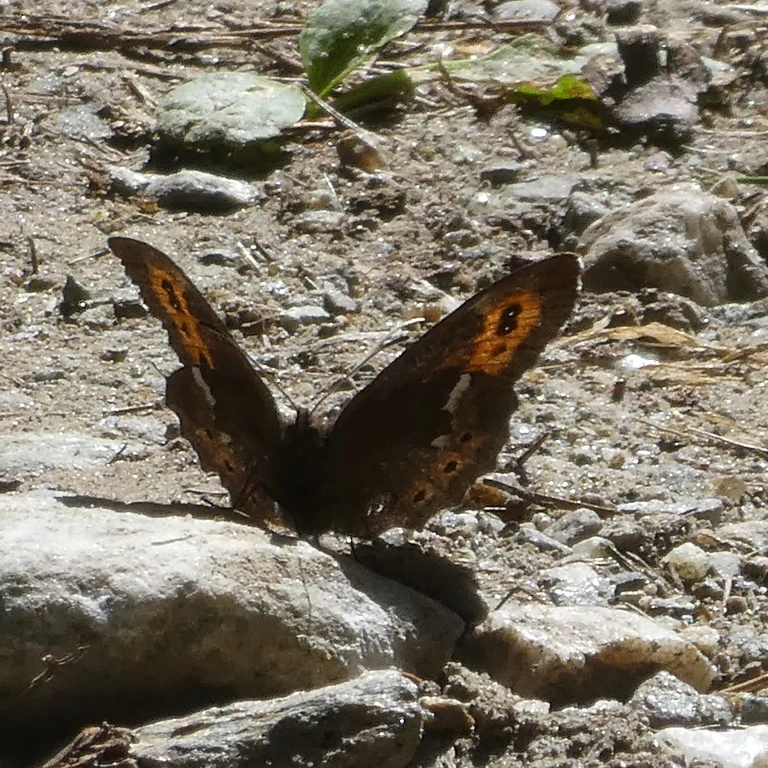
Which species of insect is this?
Erebia ligea
